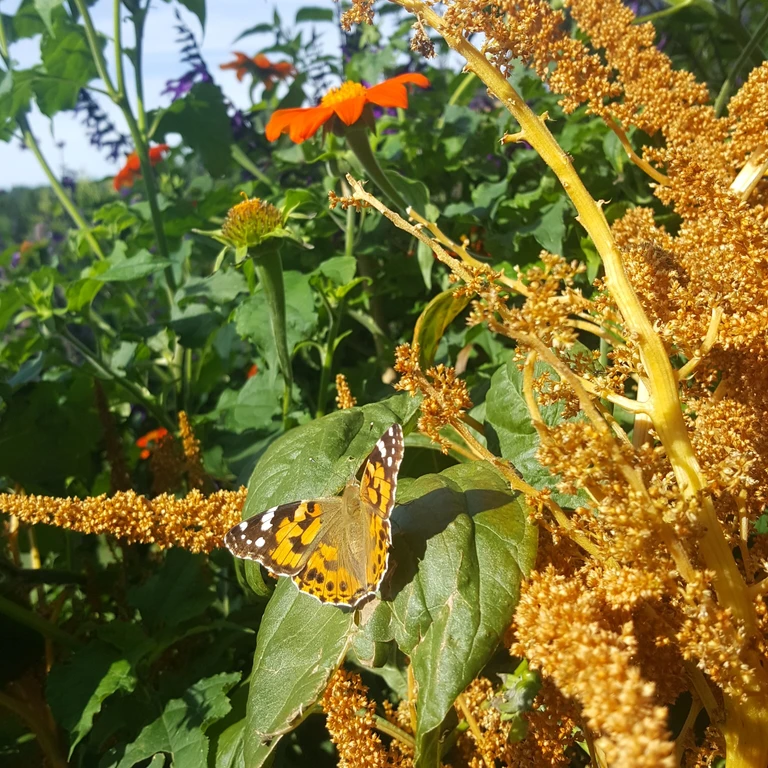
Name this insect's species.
Vanessa cardui
